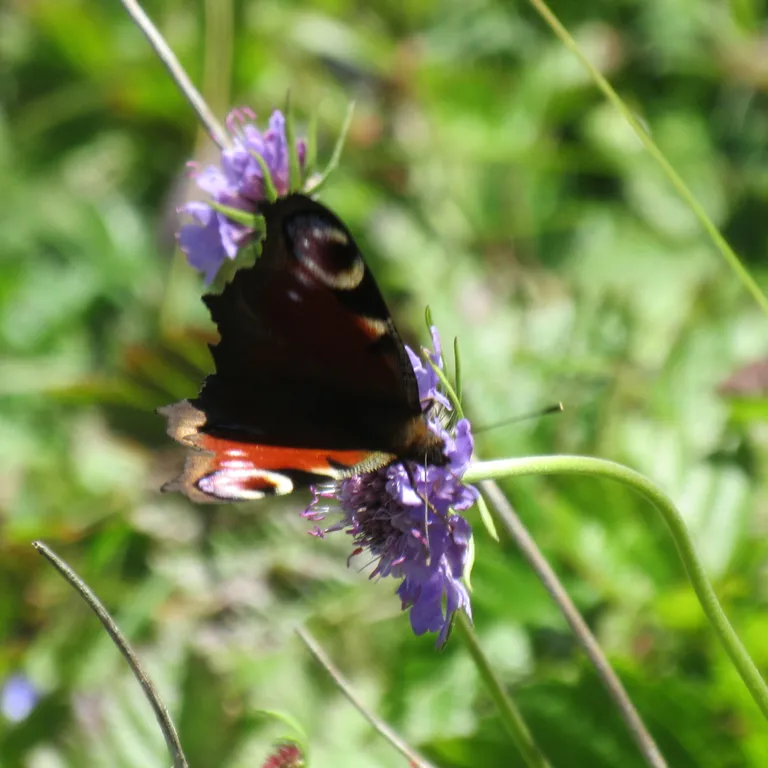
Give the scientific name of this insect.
Aglais io
